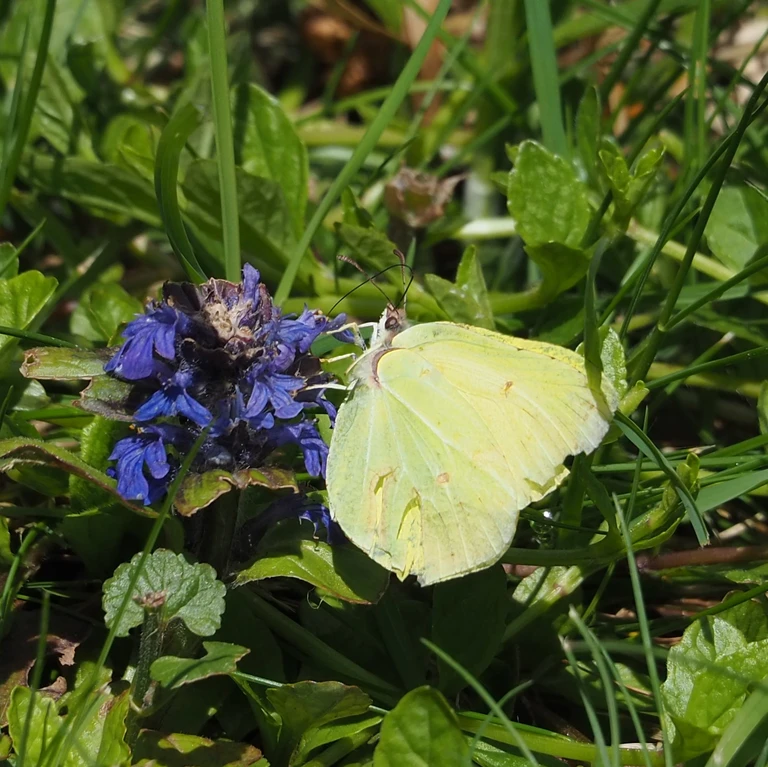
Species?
Gonepteryx rhamni
